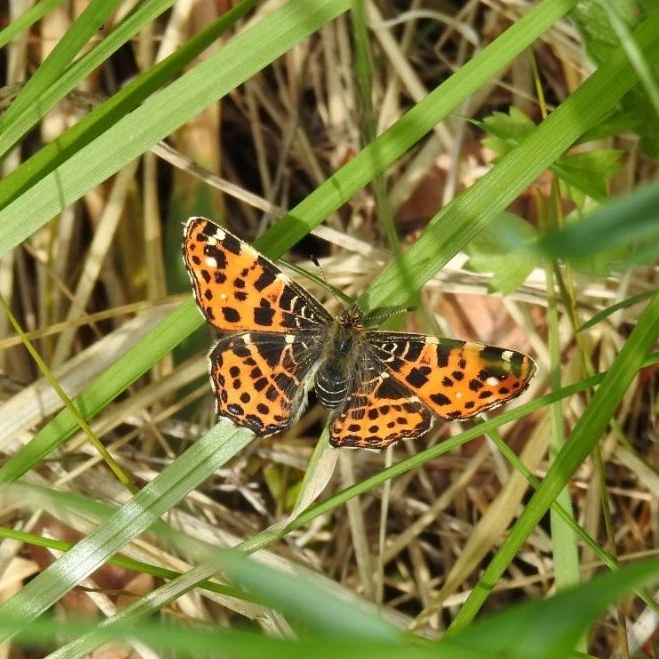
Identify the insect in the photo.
Araschnia levana
